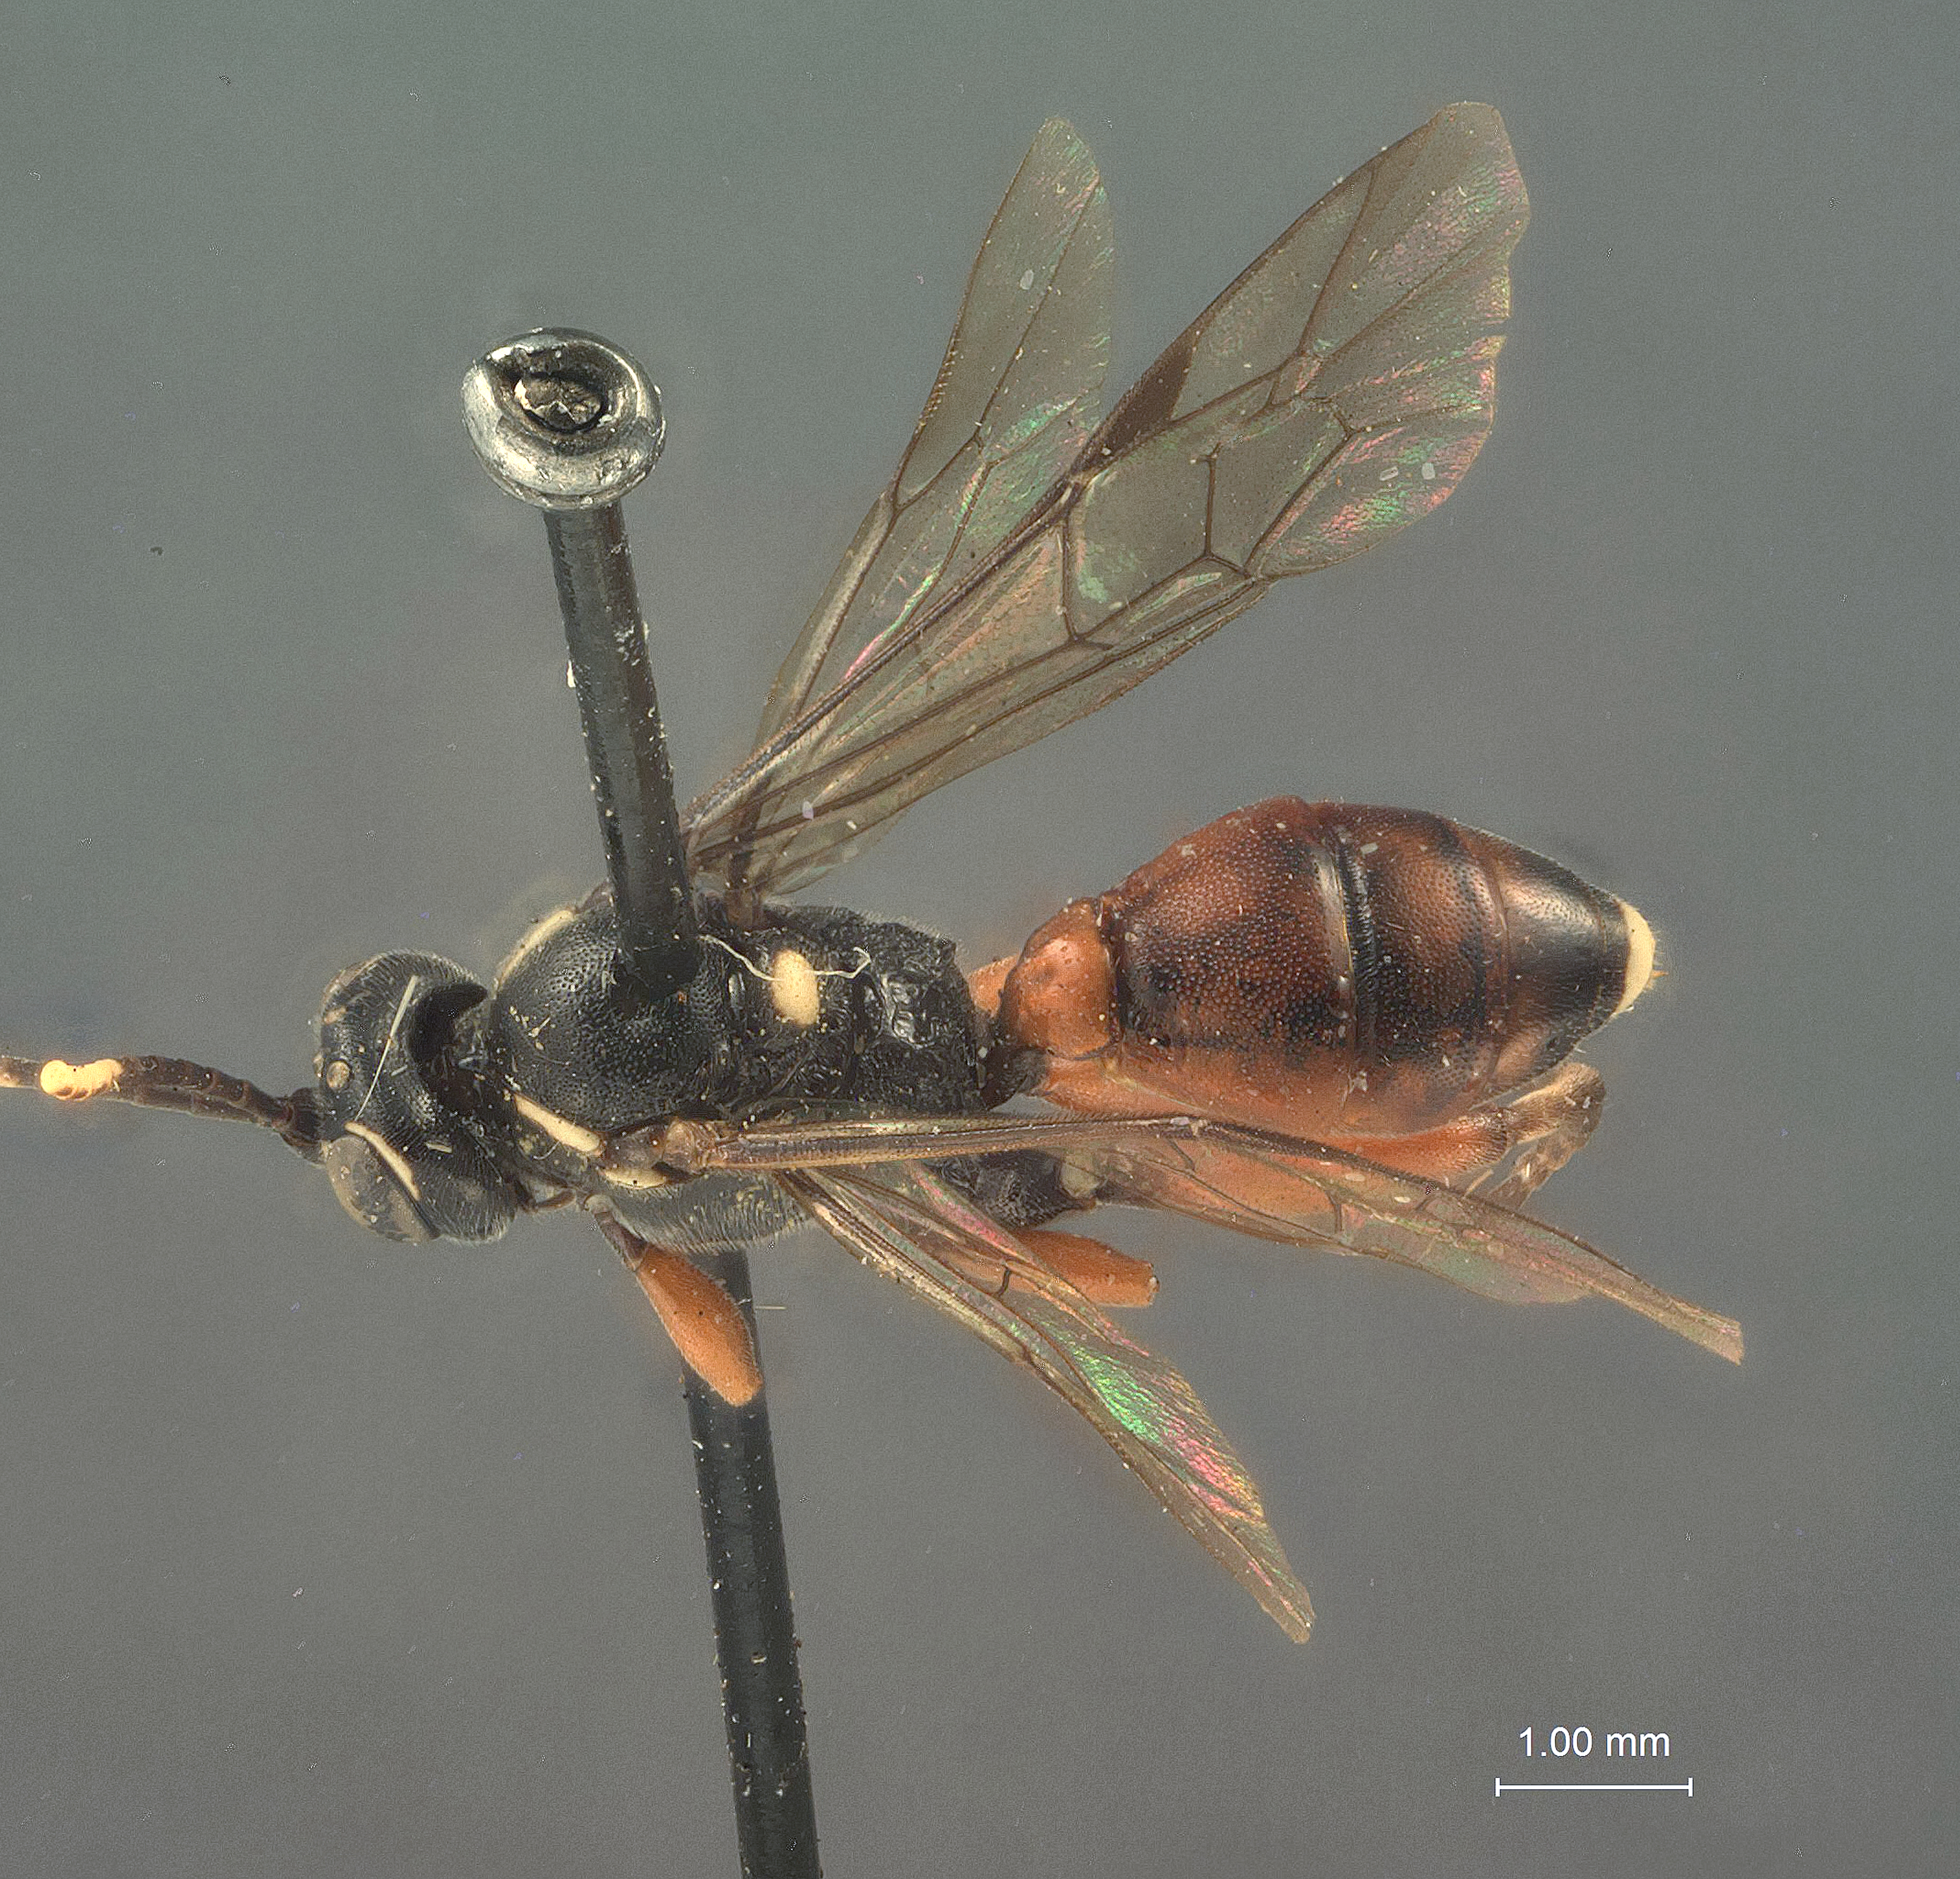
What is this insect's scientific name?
Anisobas nearcticus
